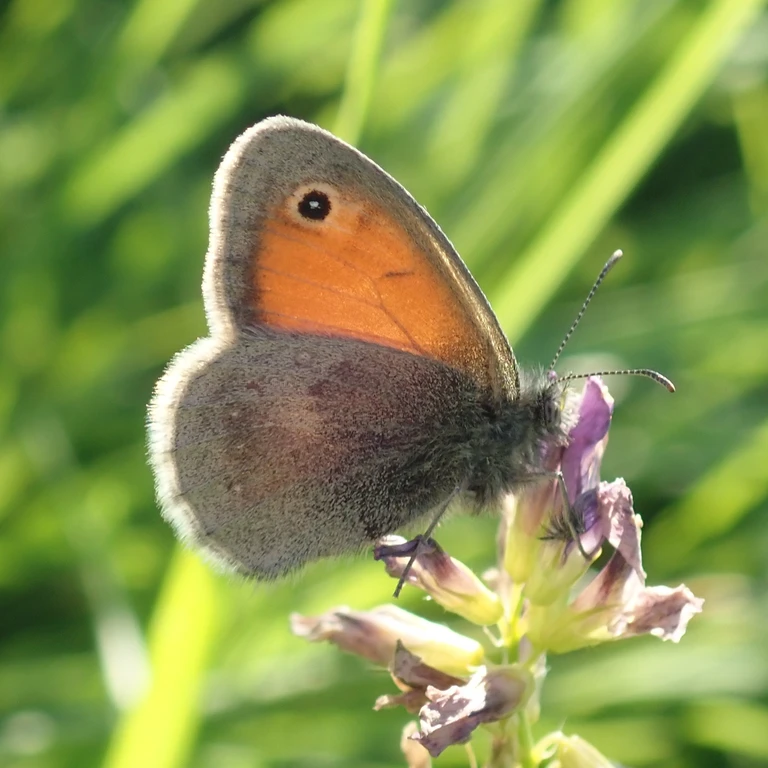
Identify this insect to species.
Coenonympha pamphilus
